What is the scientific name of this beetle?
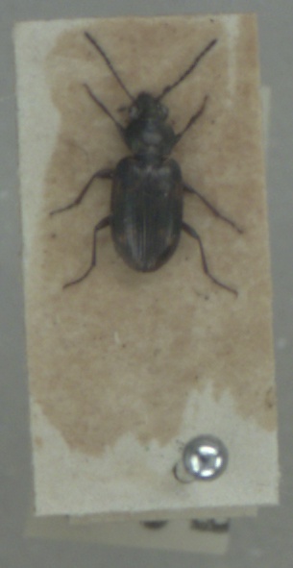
Bembidion varium
